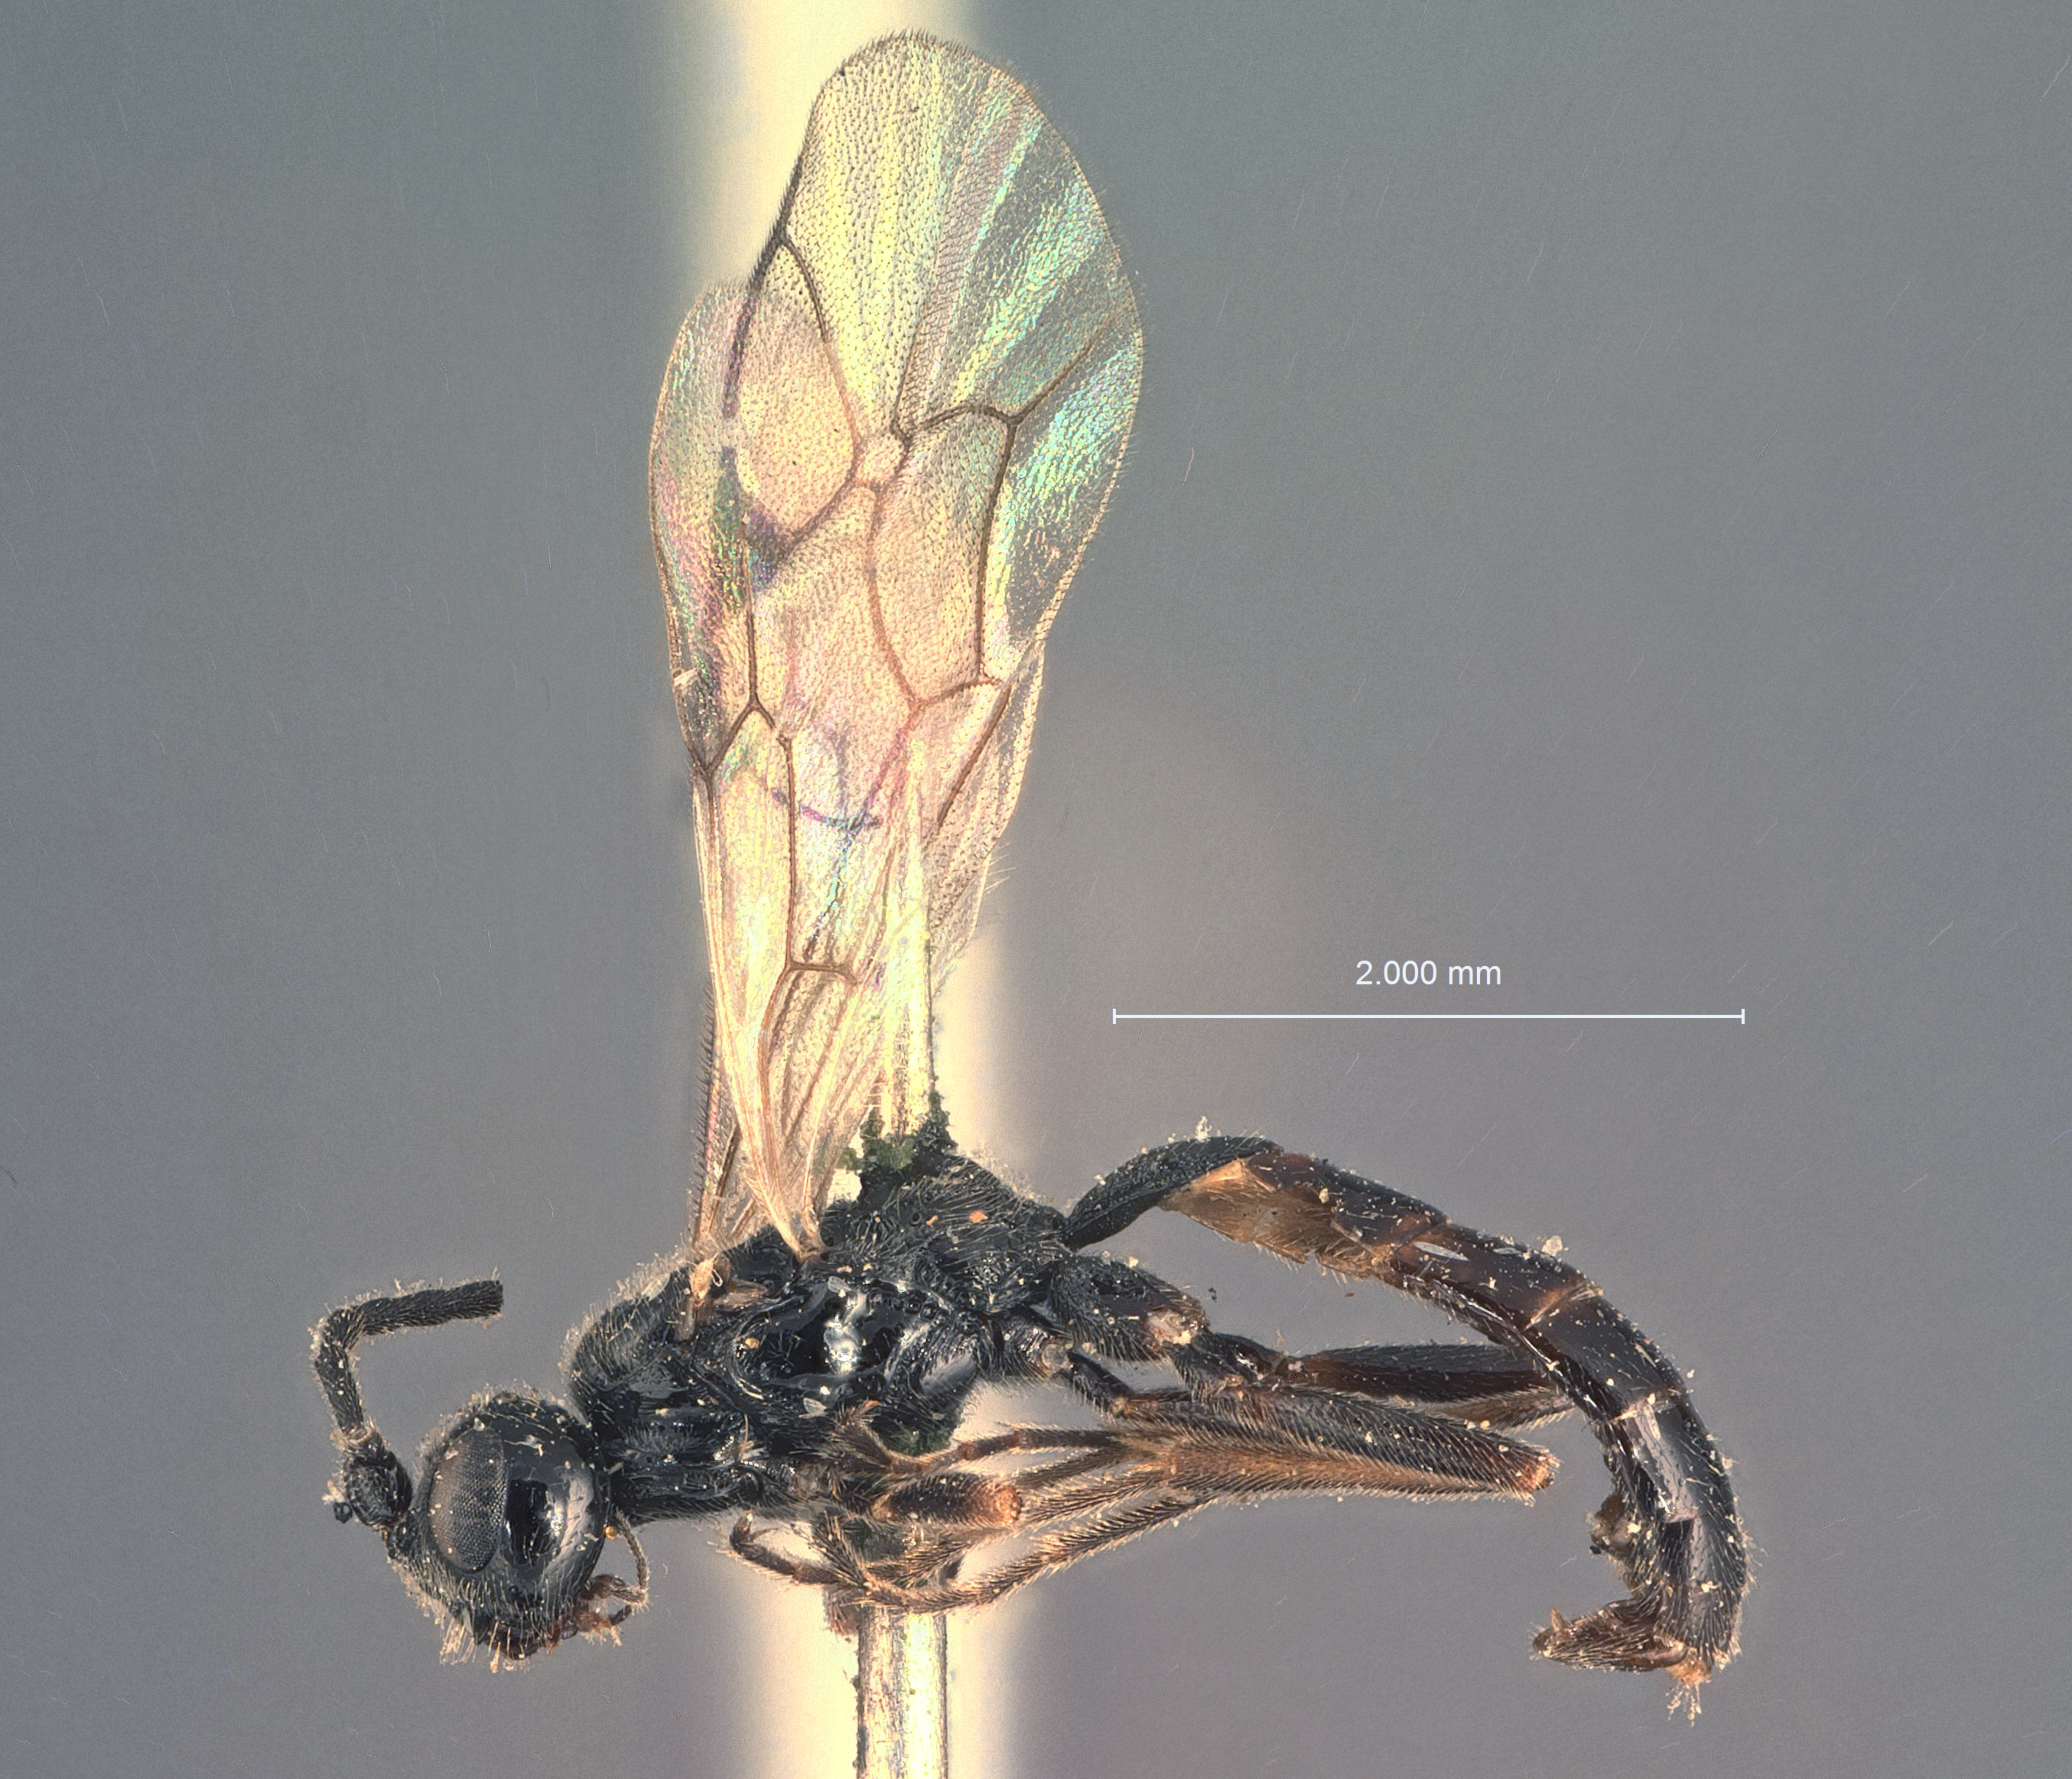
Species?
Bathymetis ungae
